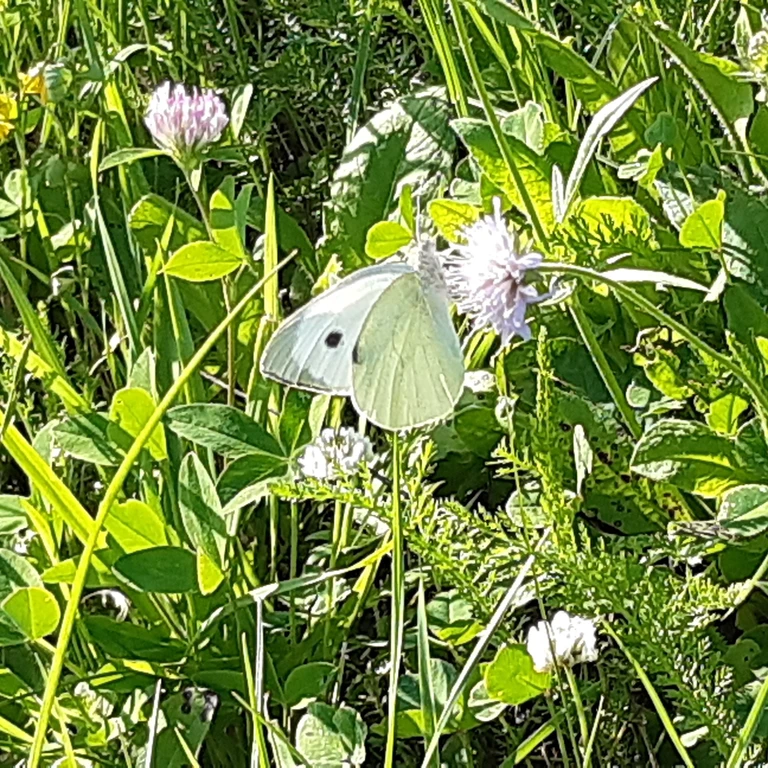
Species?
Pieris brassicae
